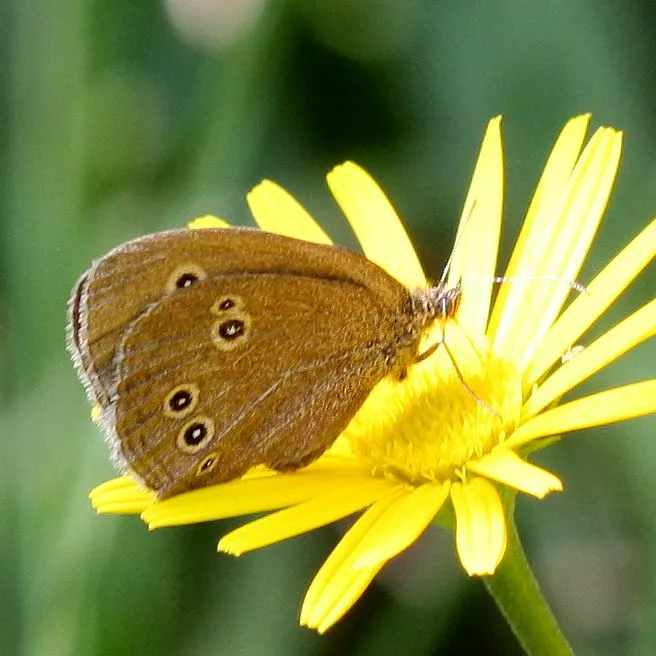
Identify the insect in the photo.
Aphantopus hyperantus
